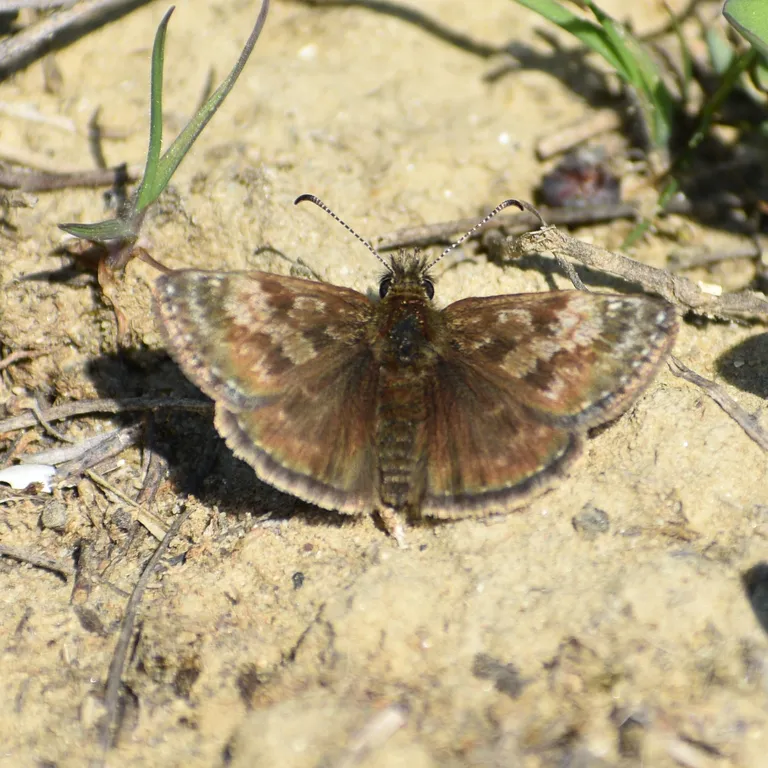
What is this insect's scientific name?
Erynnis tages
